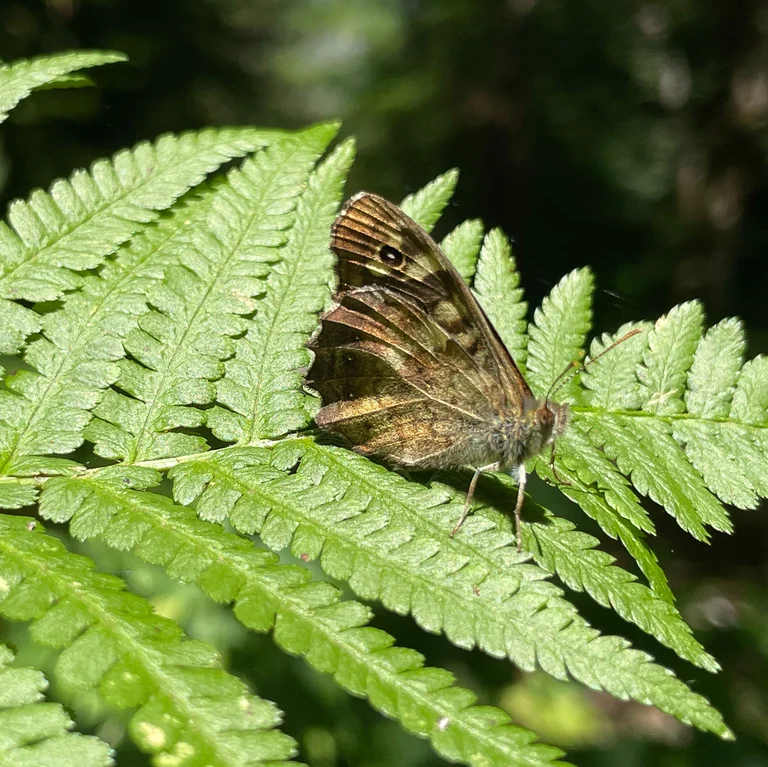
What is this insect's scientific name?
Pararge aegeria
